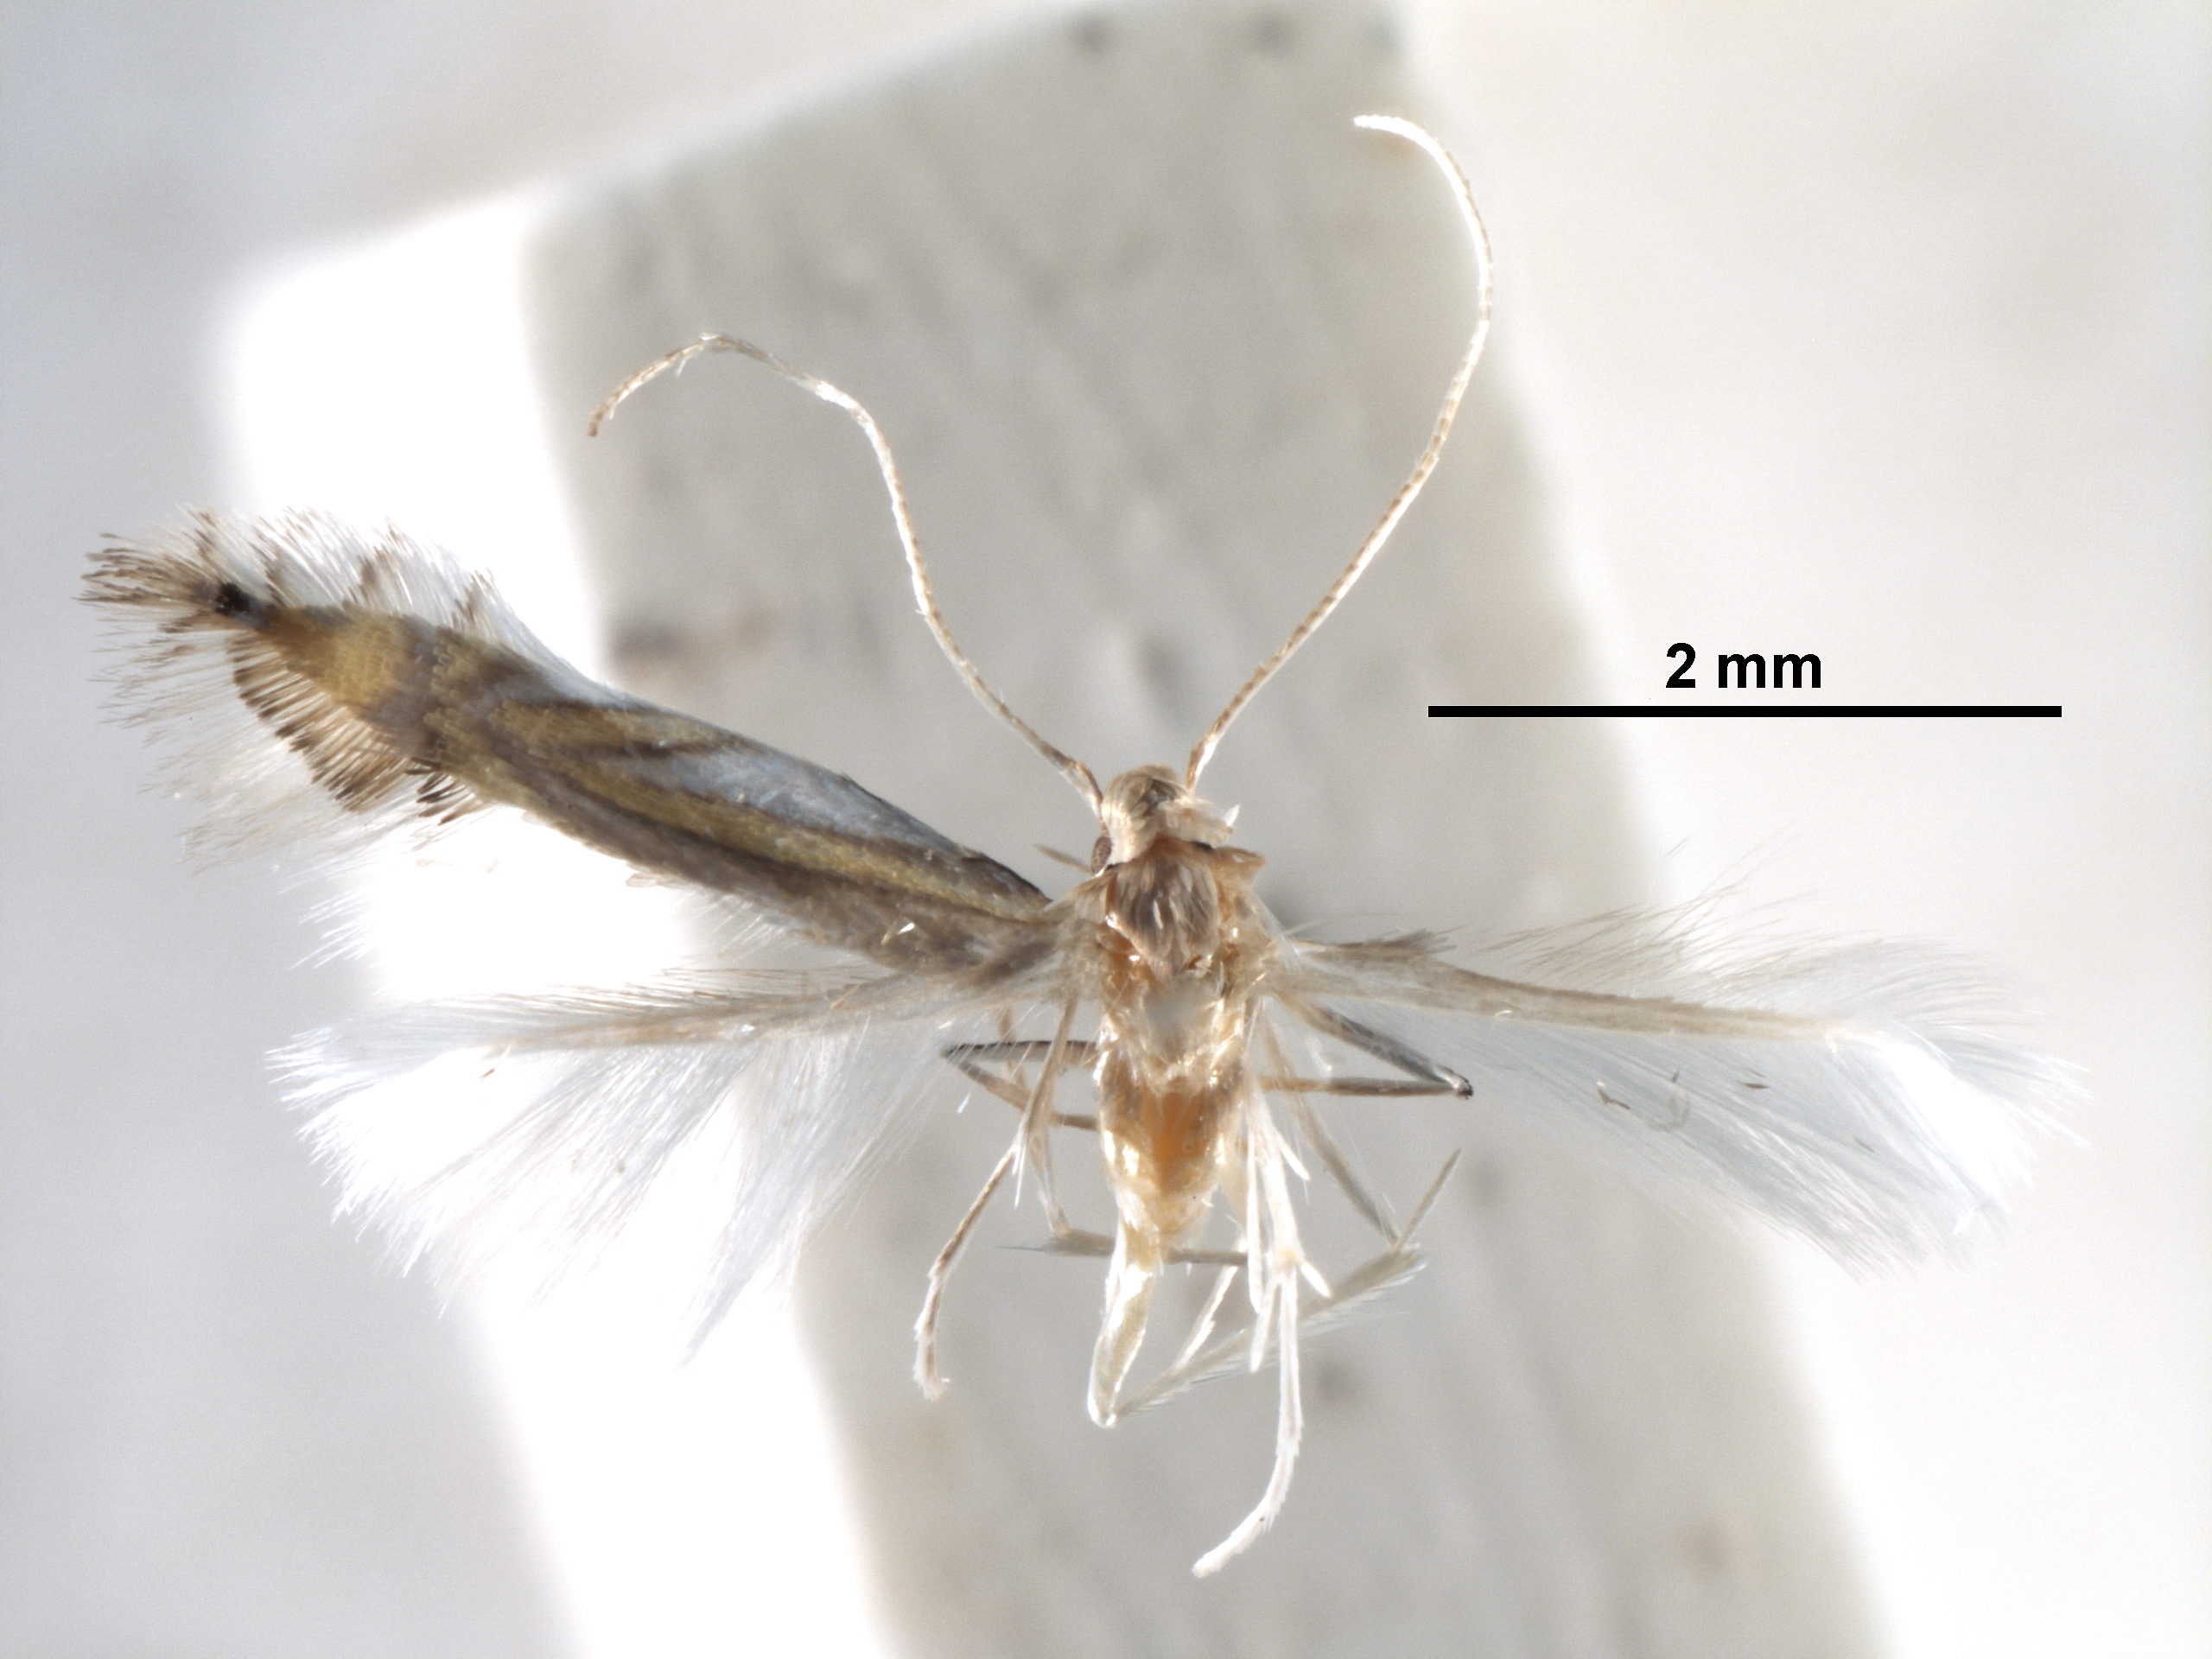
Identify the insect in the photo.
Phyllocnistis drimiphaga
